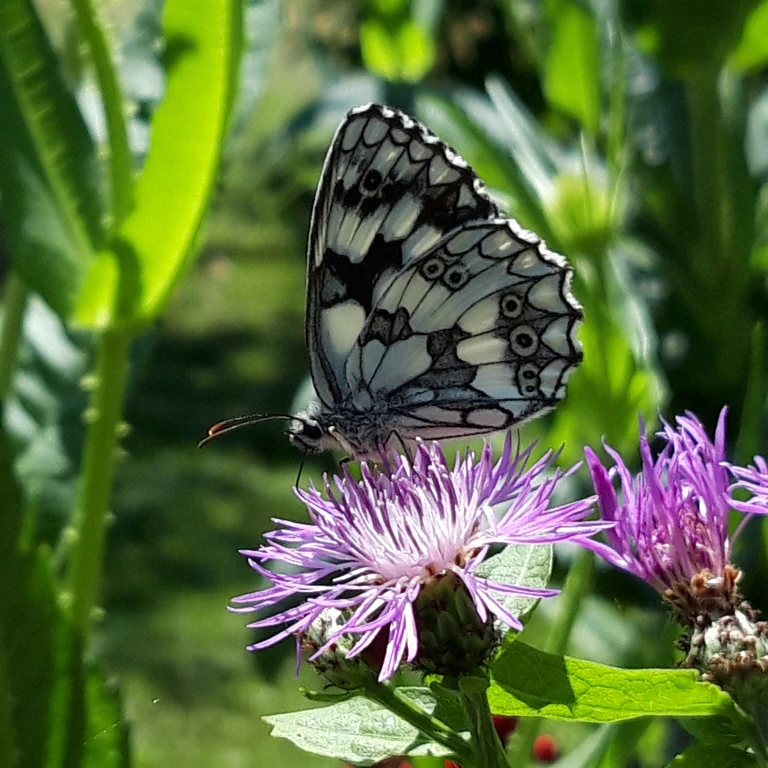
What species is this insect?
Melanargia galathea
